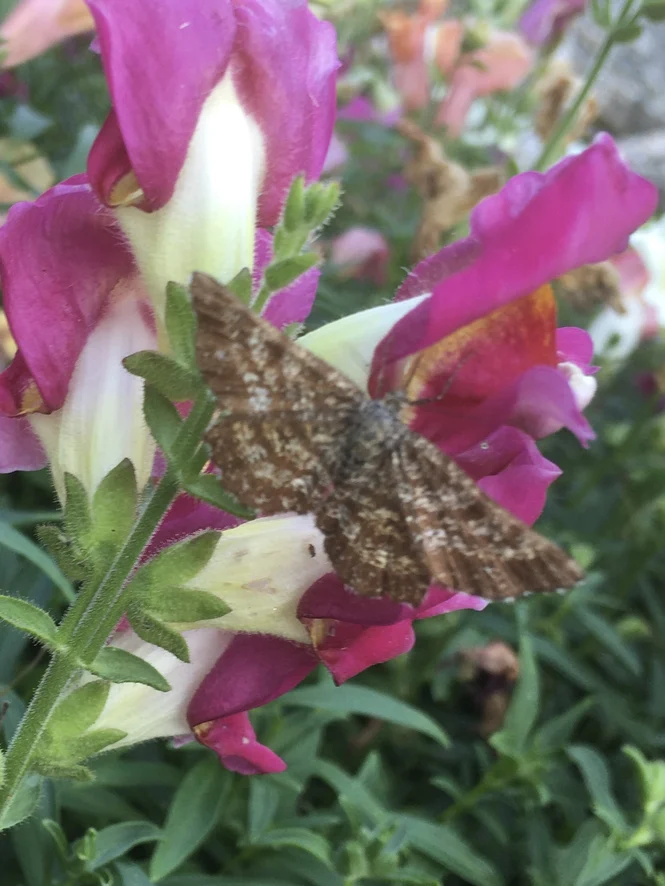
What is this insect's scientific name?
Ematurga atomaria
